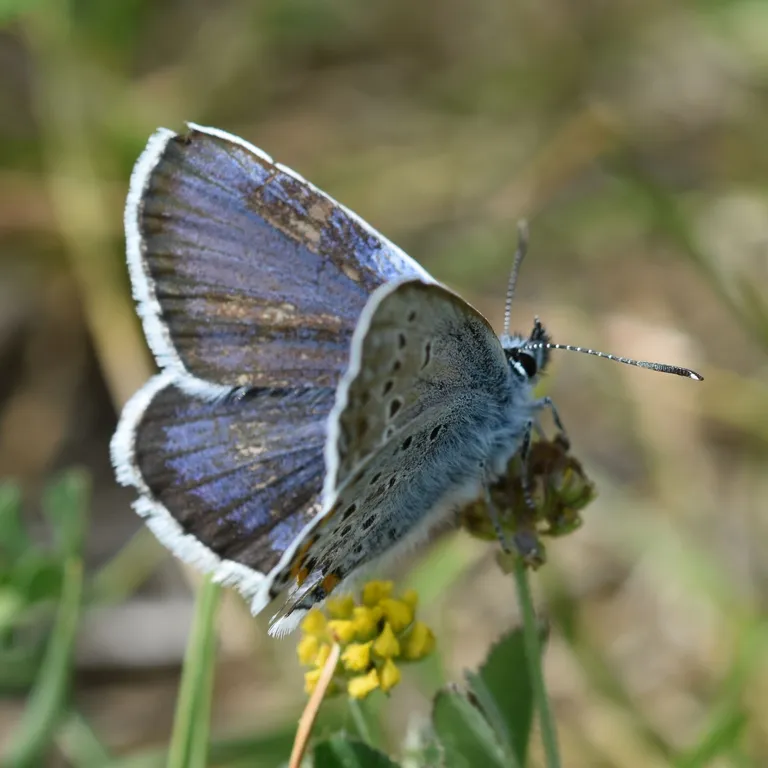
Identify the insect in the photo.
Plebejus argus
